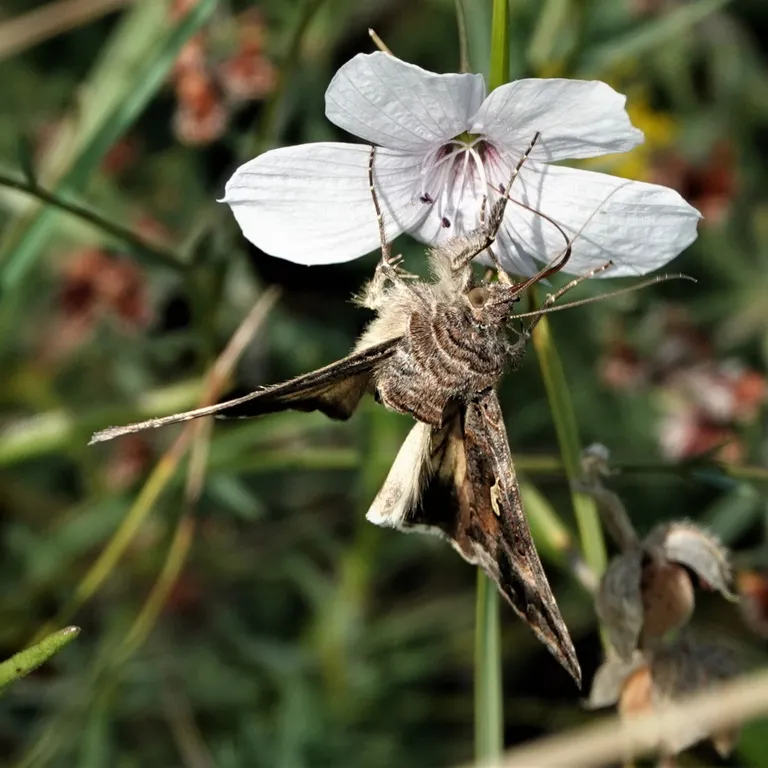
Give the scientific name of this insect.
Autographa gamma
